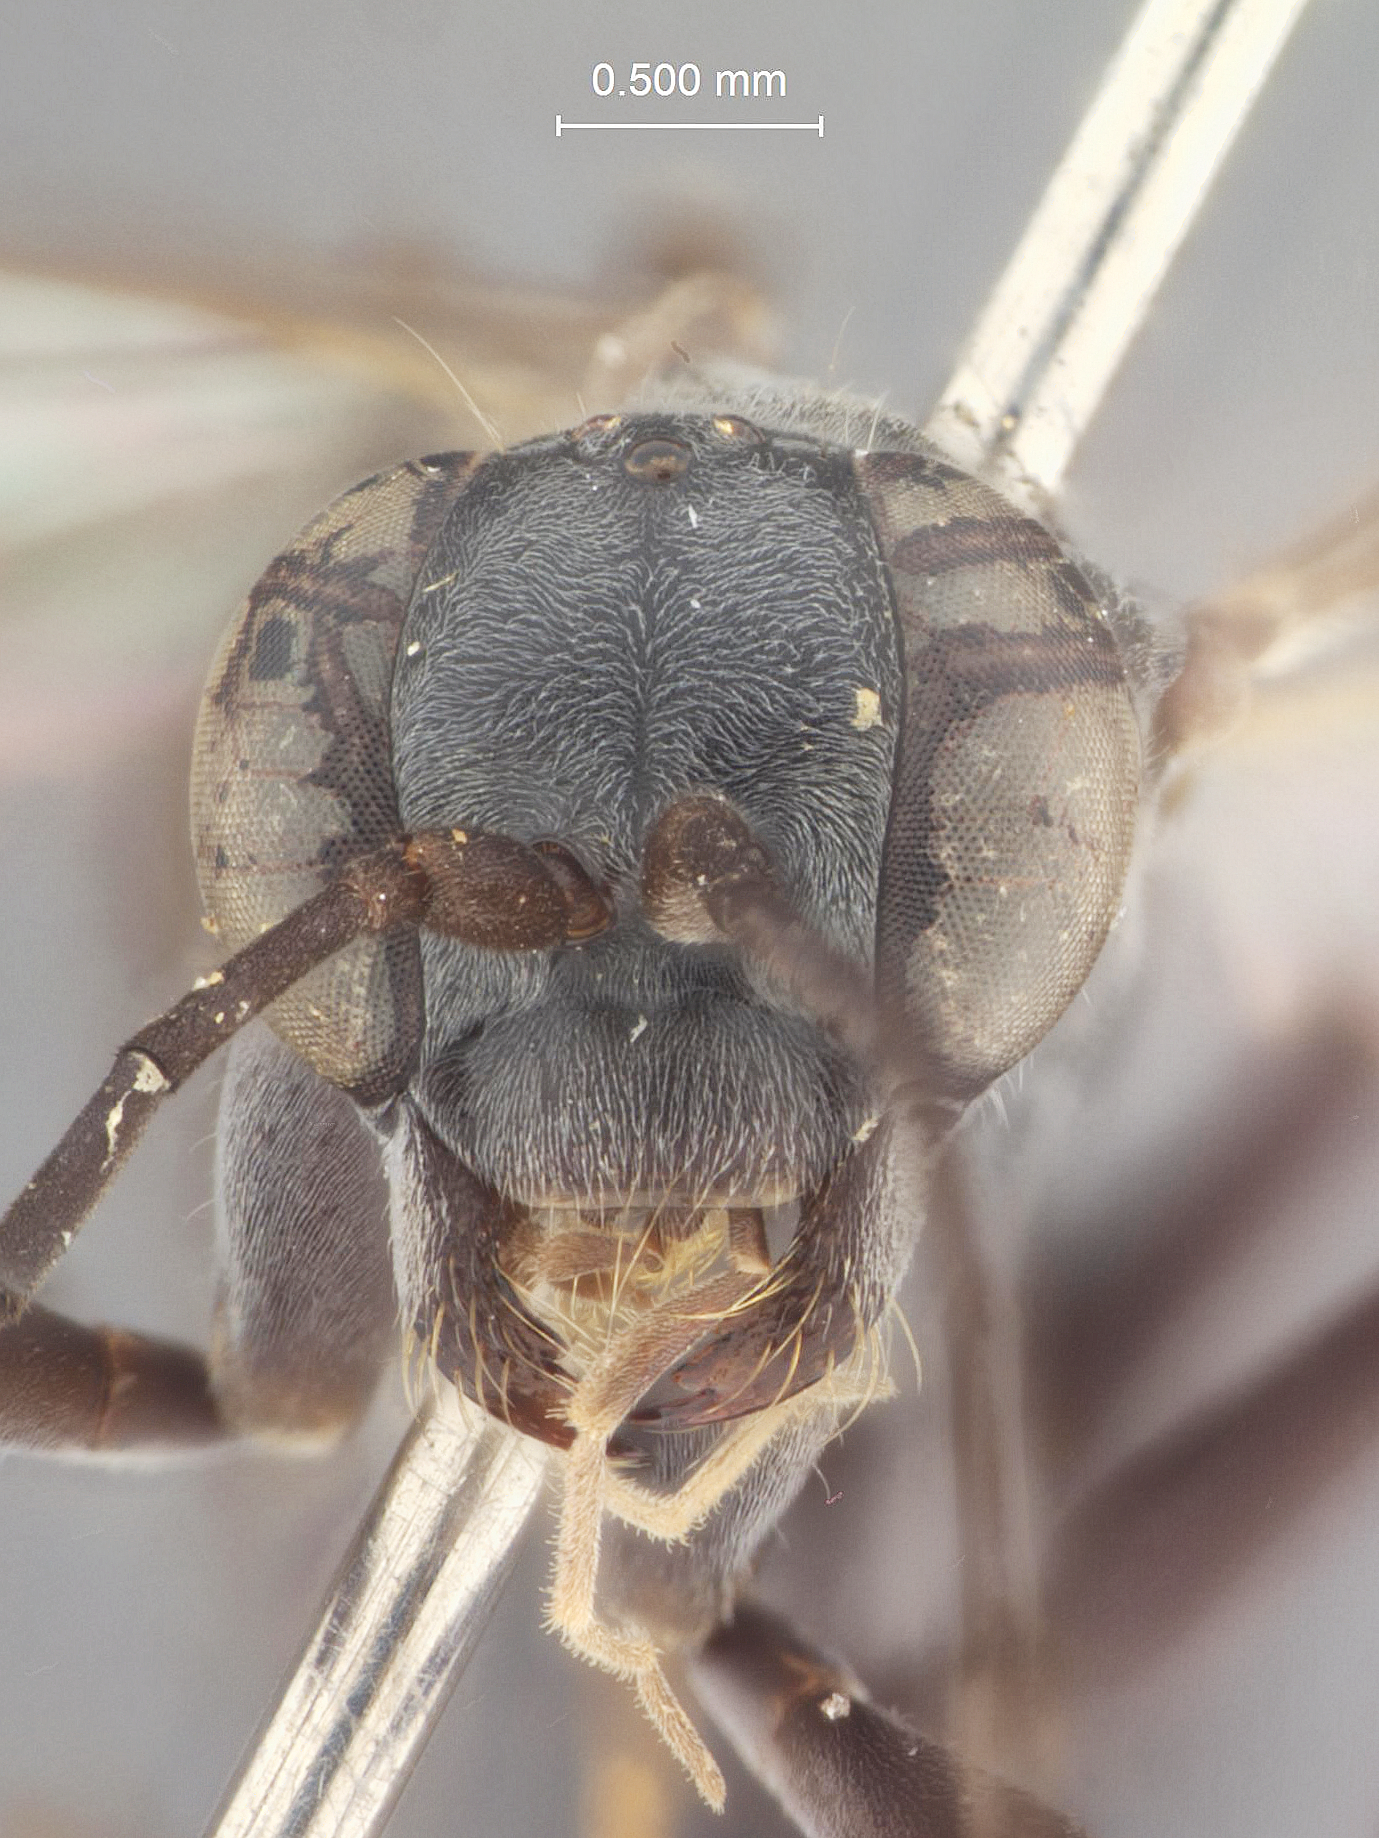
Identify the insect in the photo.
Dipogon pempuchianus
